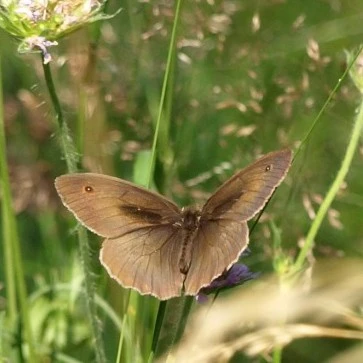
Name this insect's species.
Maniola jurtina
